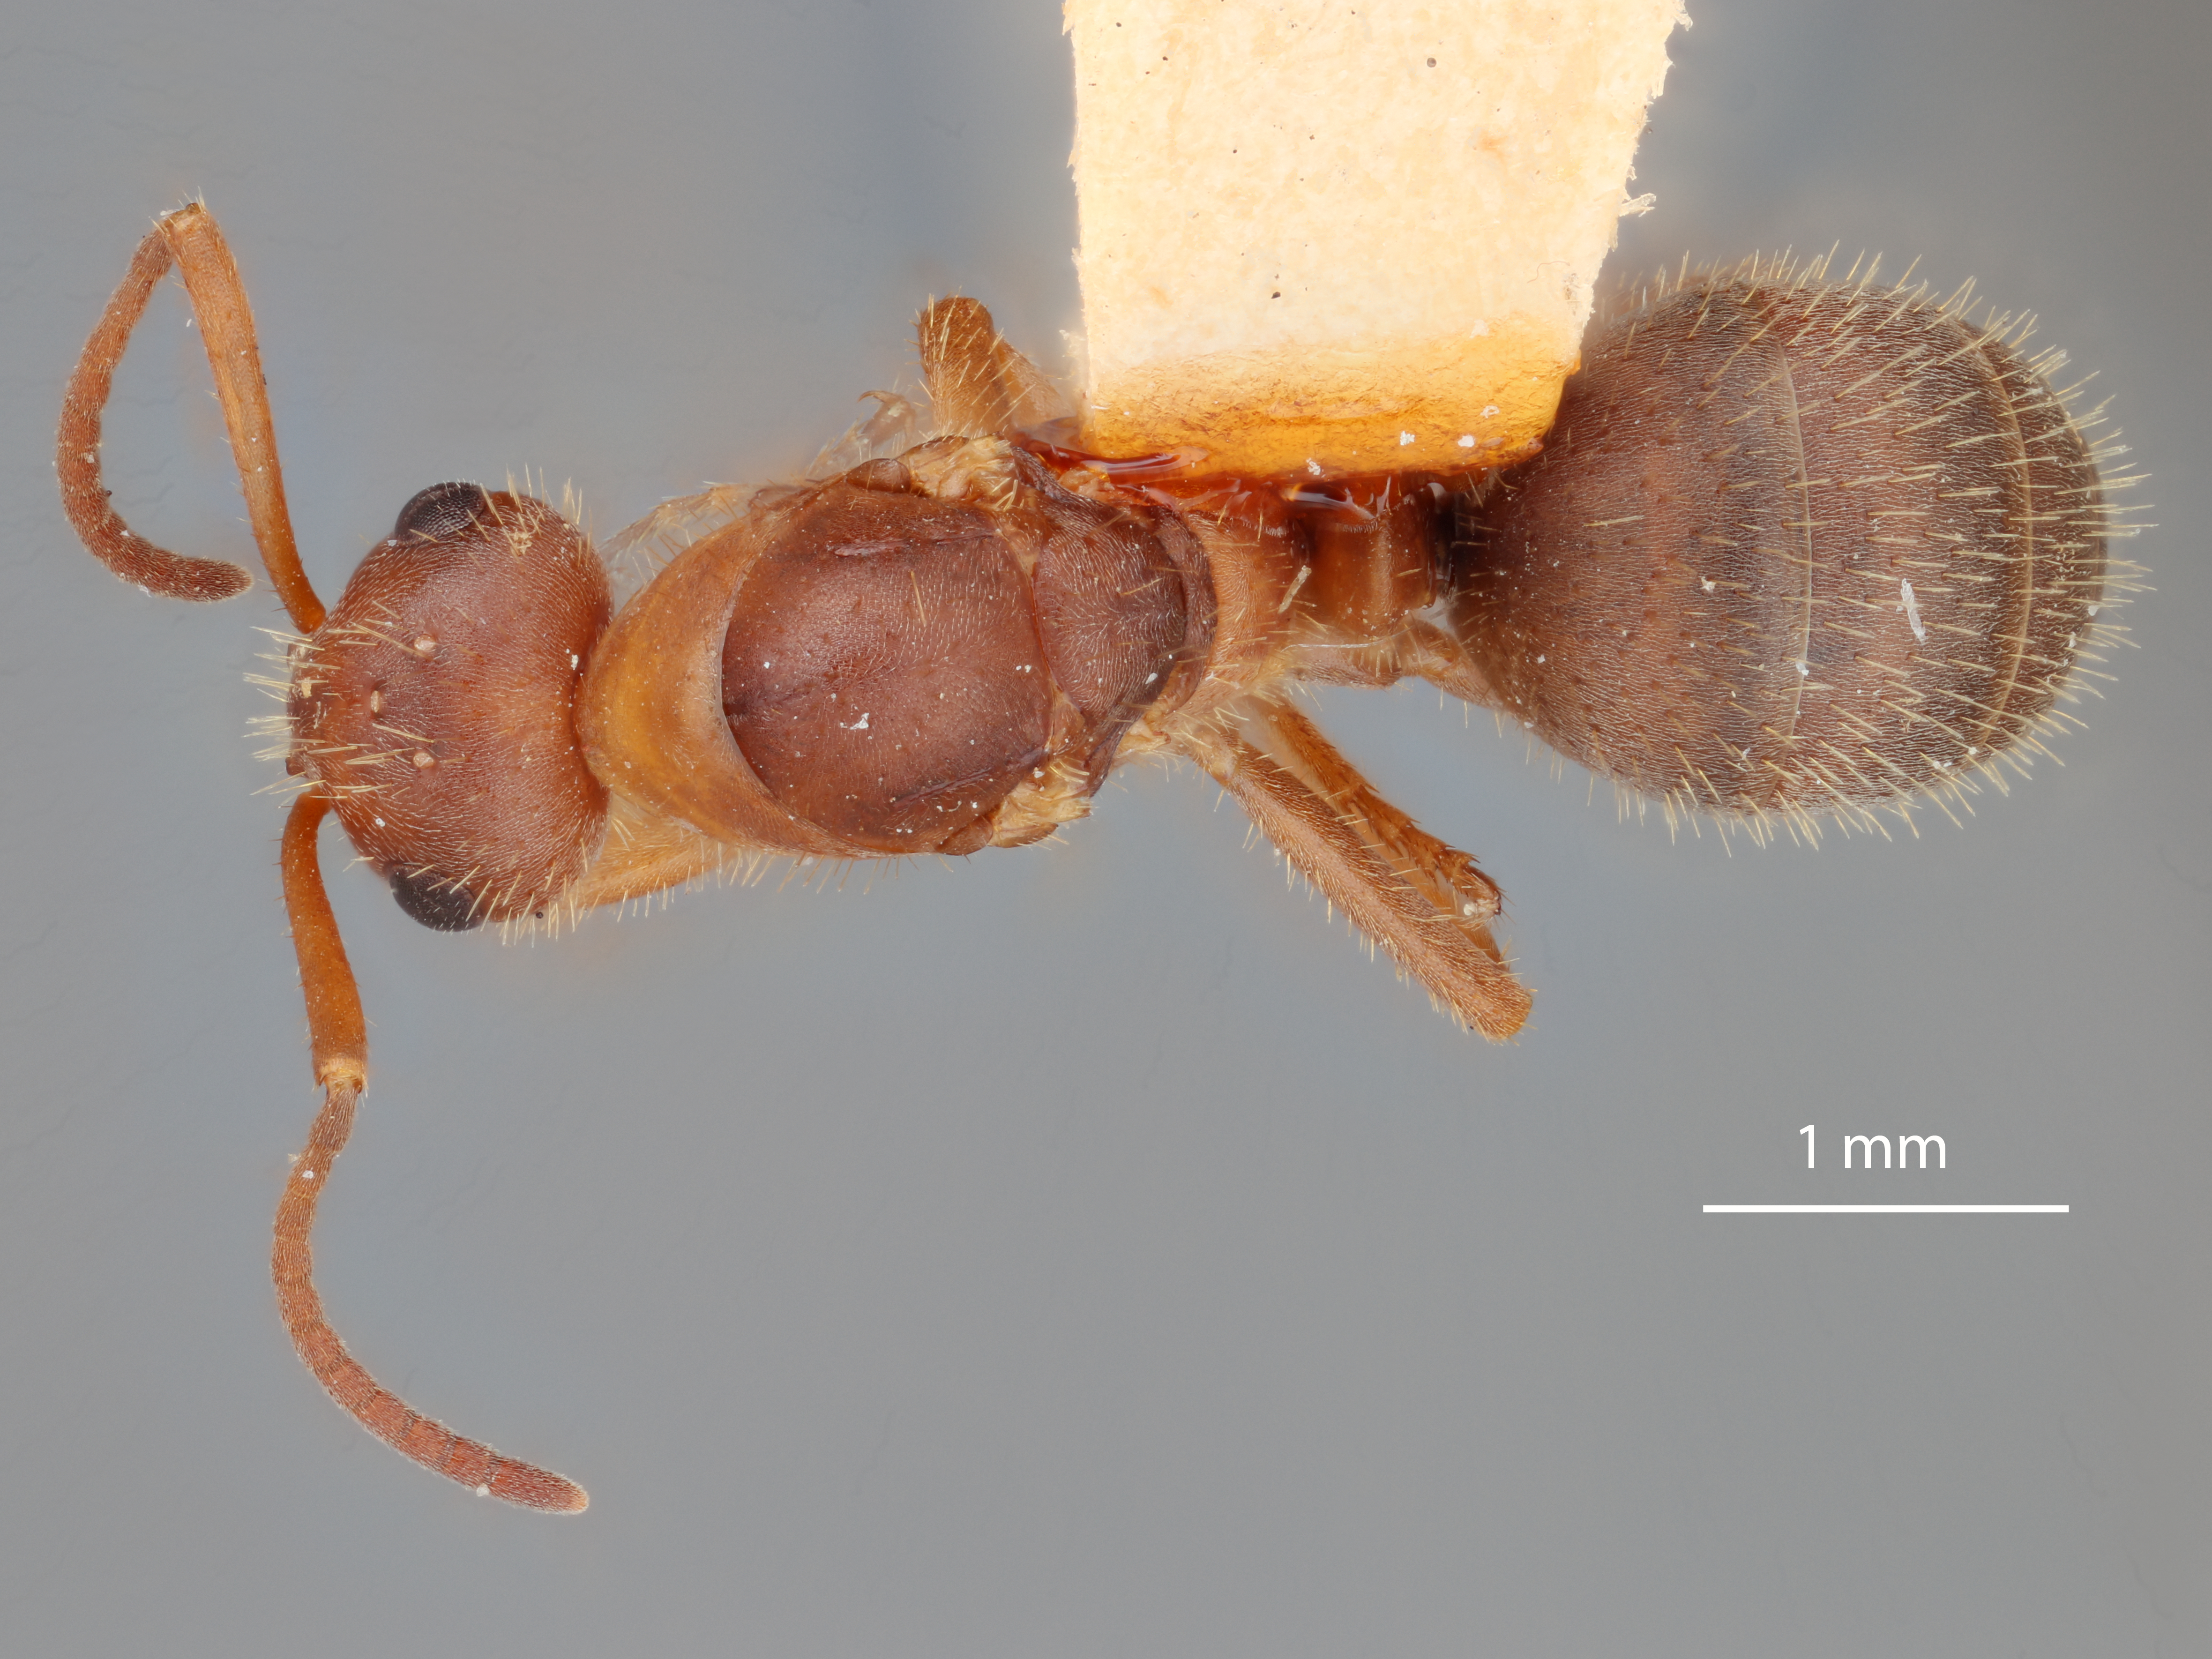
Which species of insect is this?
Formica microgyna
